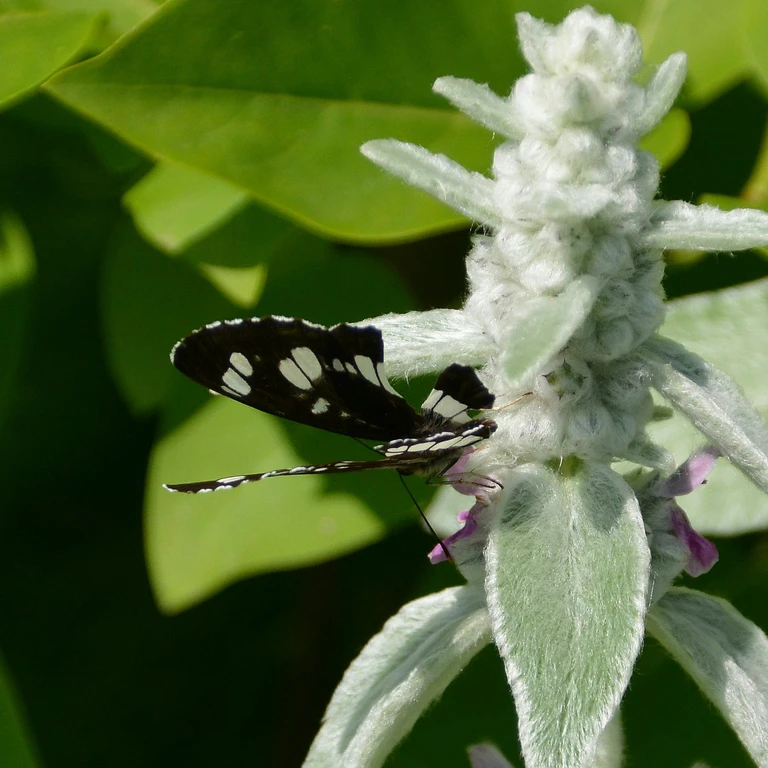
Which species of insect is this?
Neptis rivularis
